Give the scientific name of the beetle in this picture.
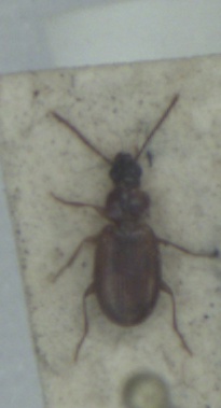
Trechus quadristriatus
